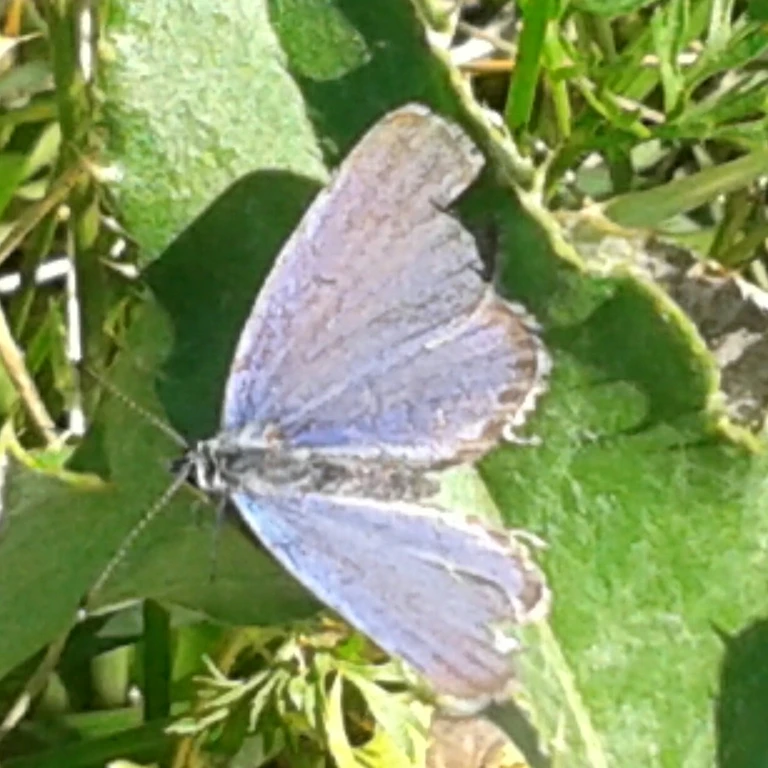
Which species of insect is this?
Cupido argiades (also Elkalyce argiades)
